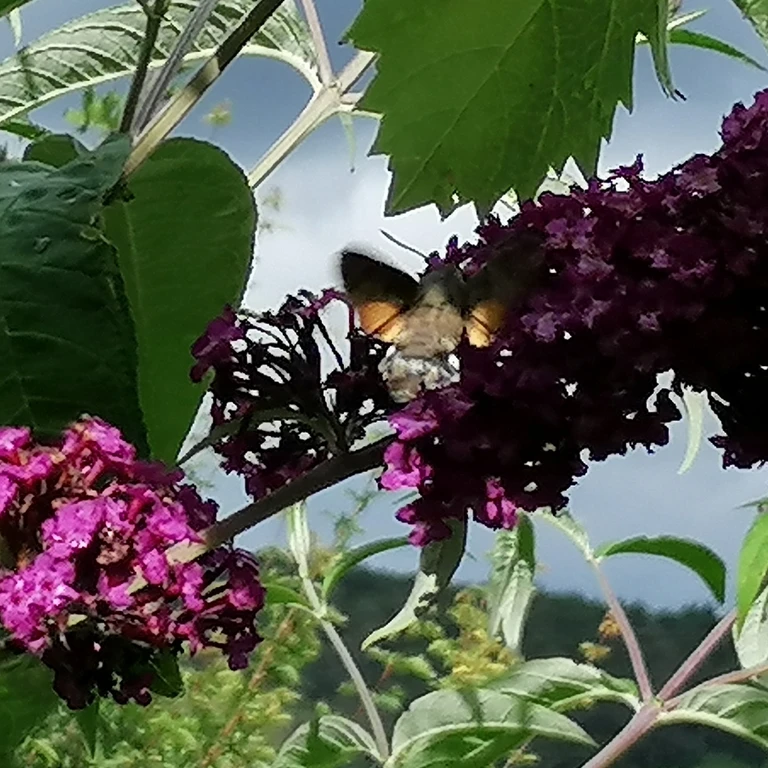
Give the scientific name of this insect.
Macroglossum stellatarum
